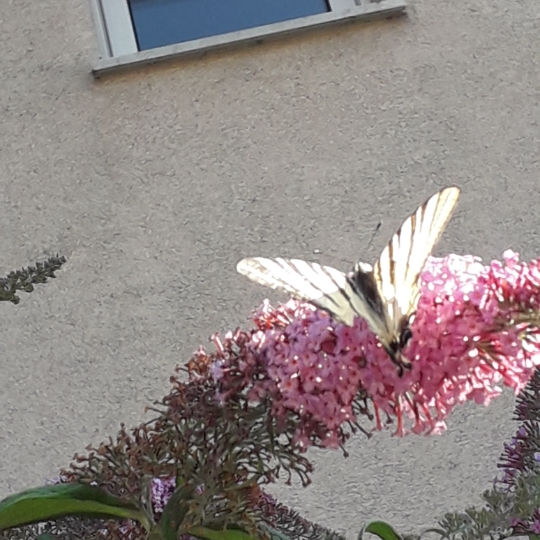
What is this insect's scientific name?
Iphiclides podalirius
